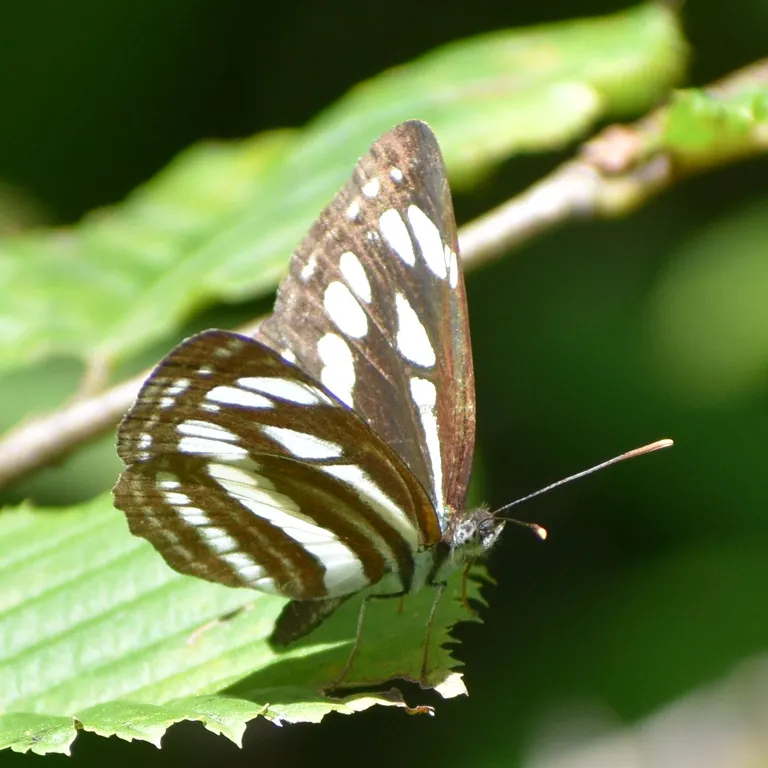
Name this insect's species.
Neptis sappho
